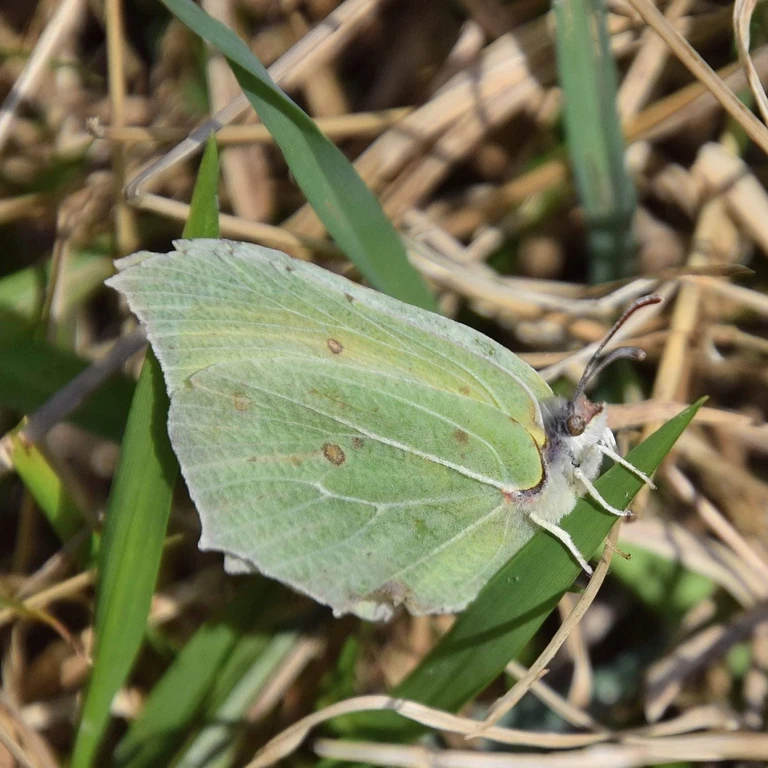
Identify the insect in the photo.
Gonepteryx rhamni
